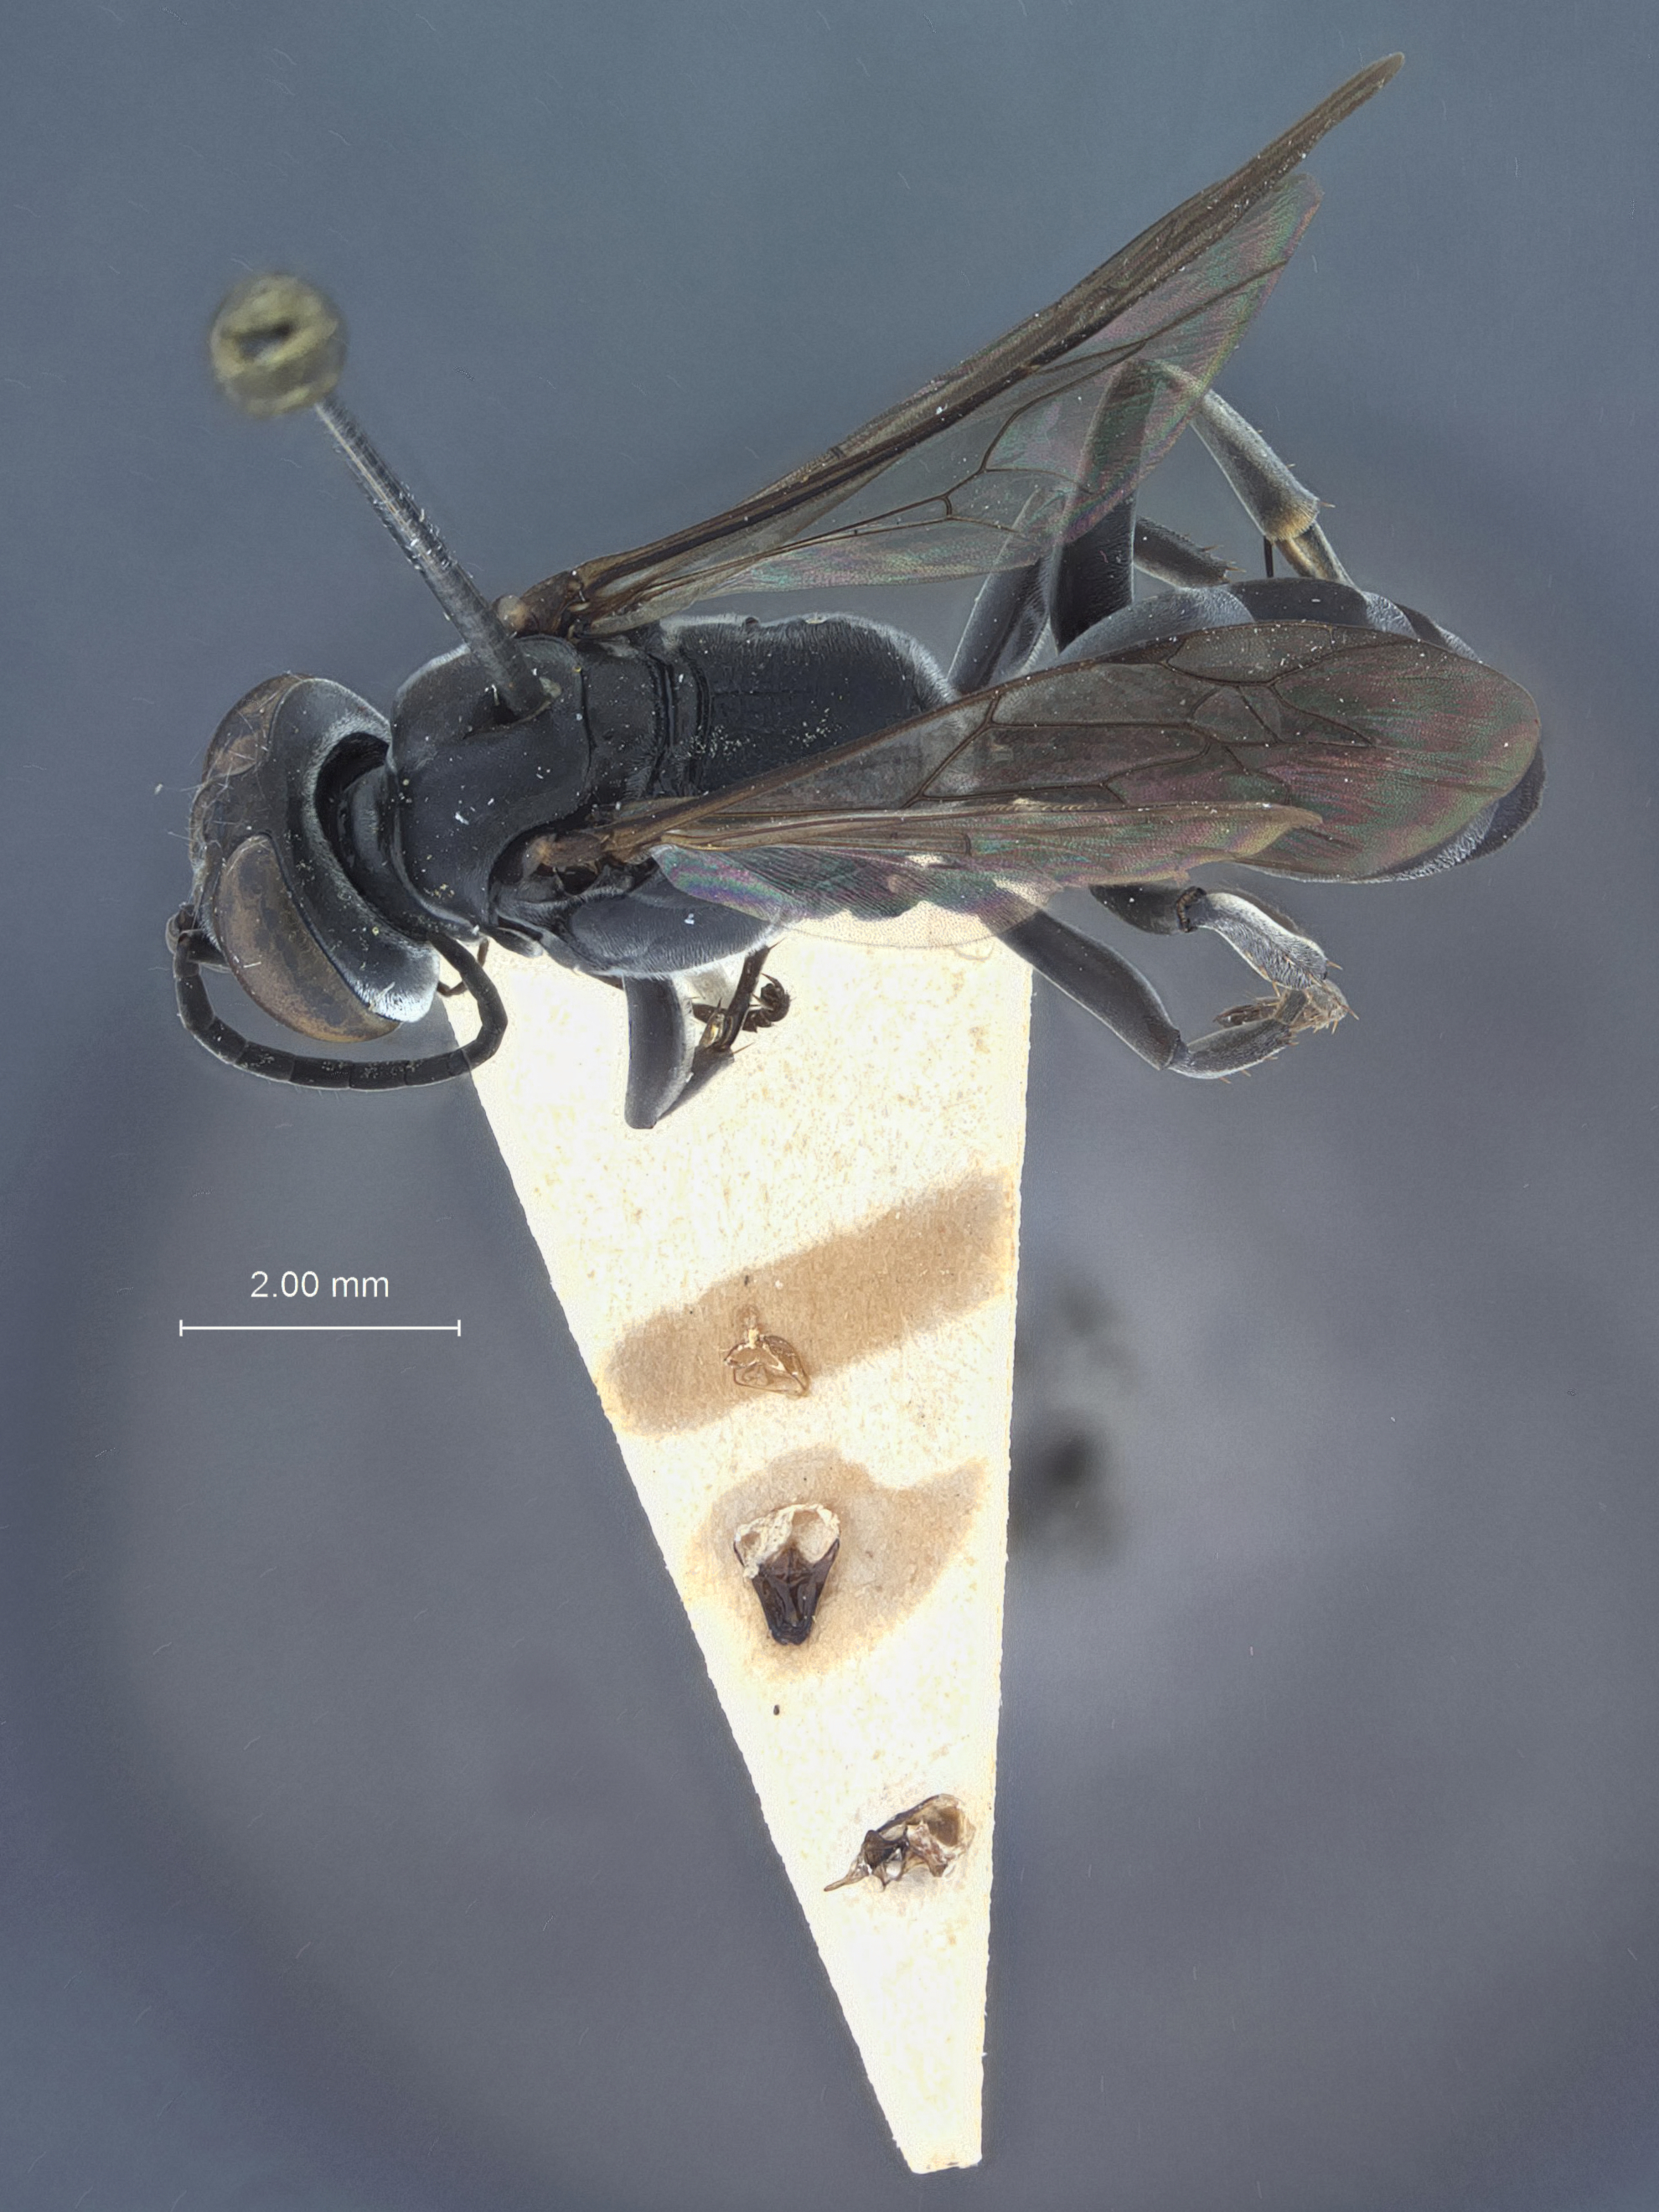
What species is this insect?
Liris formosana
